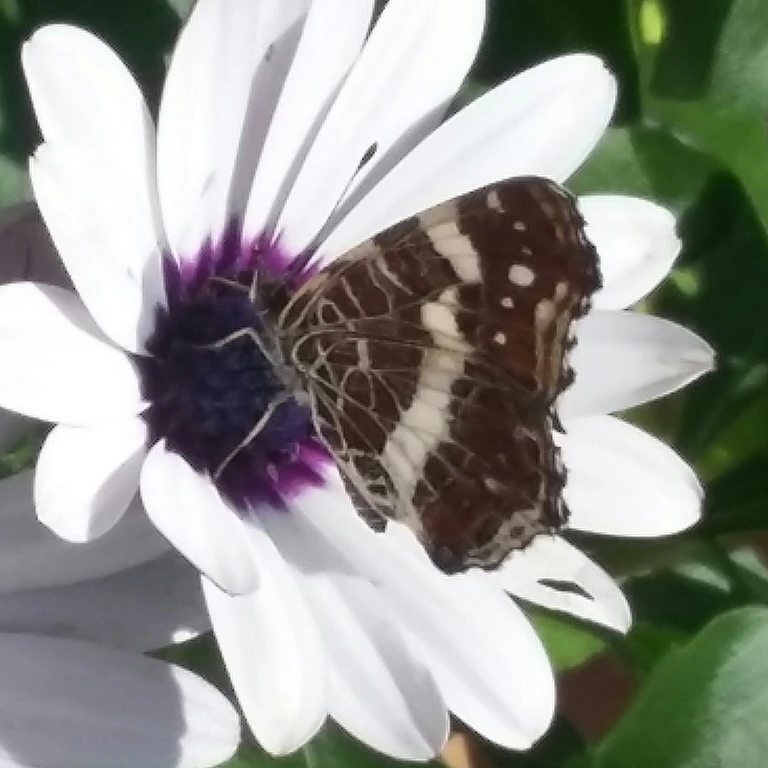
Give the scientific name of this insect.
Araschnia levana
